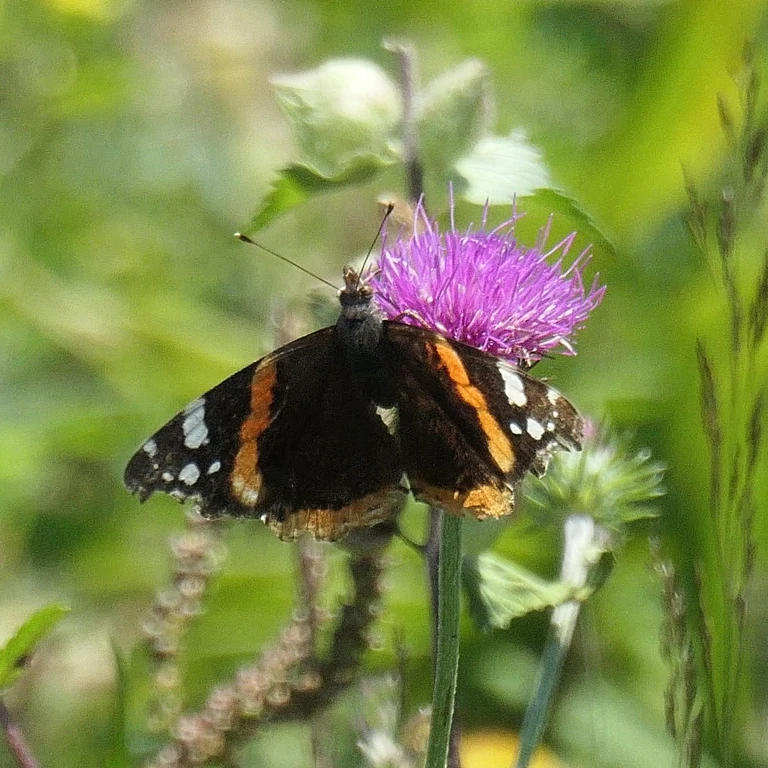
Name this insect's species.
Vanessa atalanta
